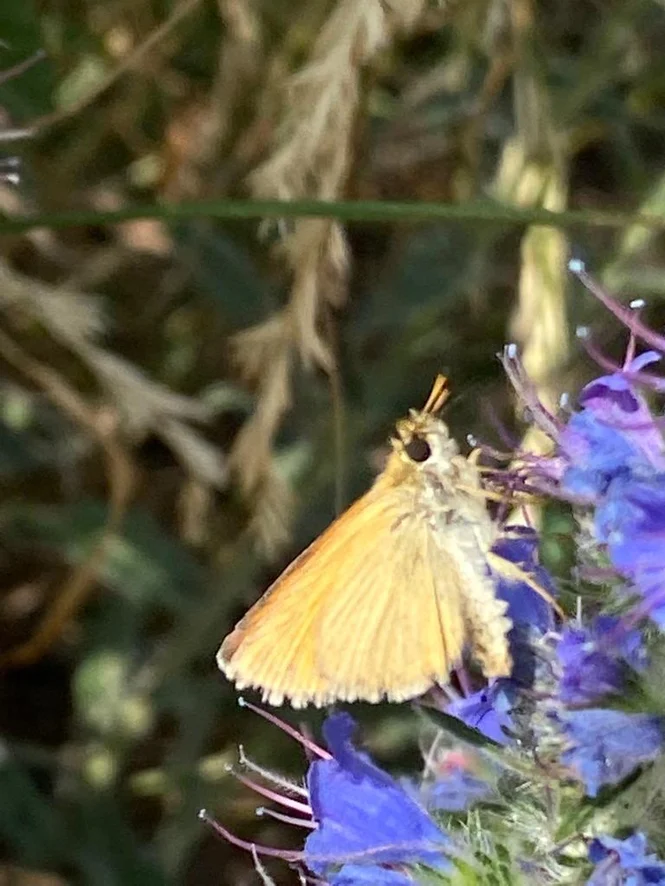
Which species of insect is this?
Thymelicus lineola
